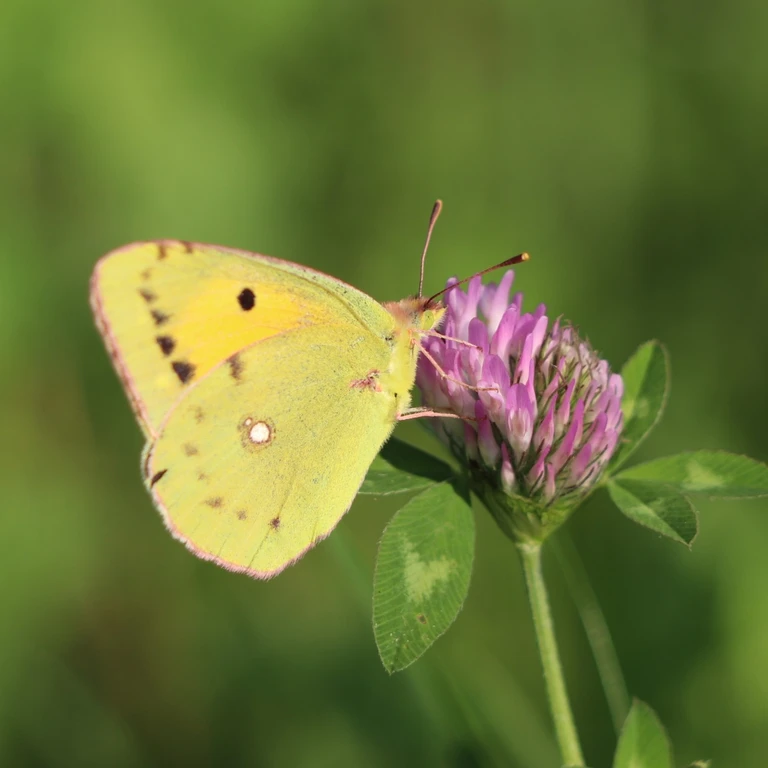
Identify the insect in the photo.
Colias croceus
